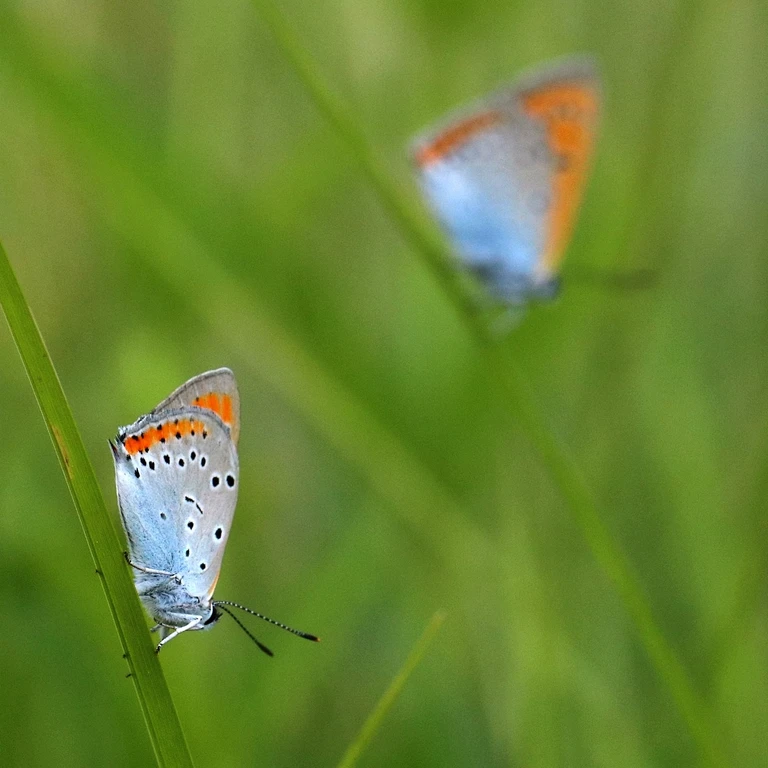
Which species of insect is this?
Lycaena dispar
